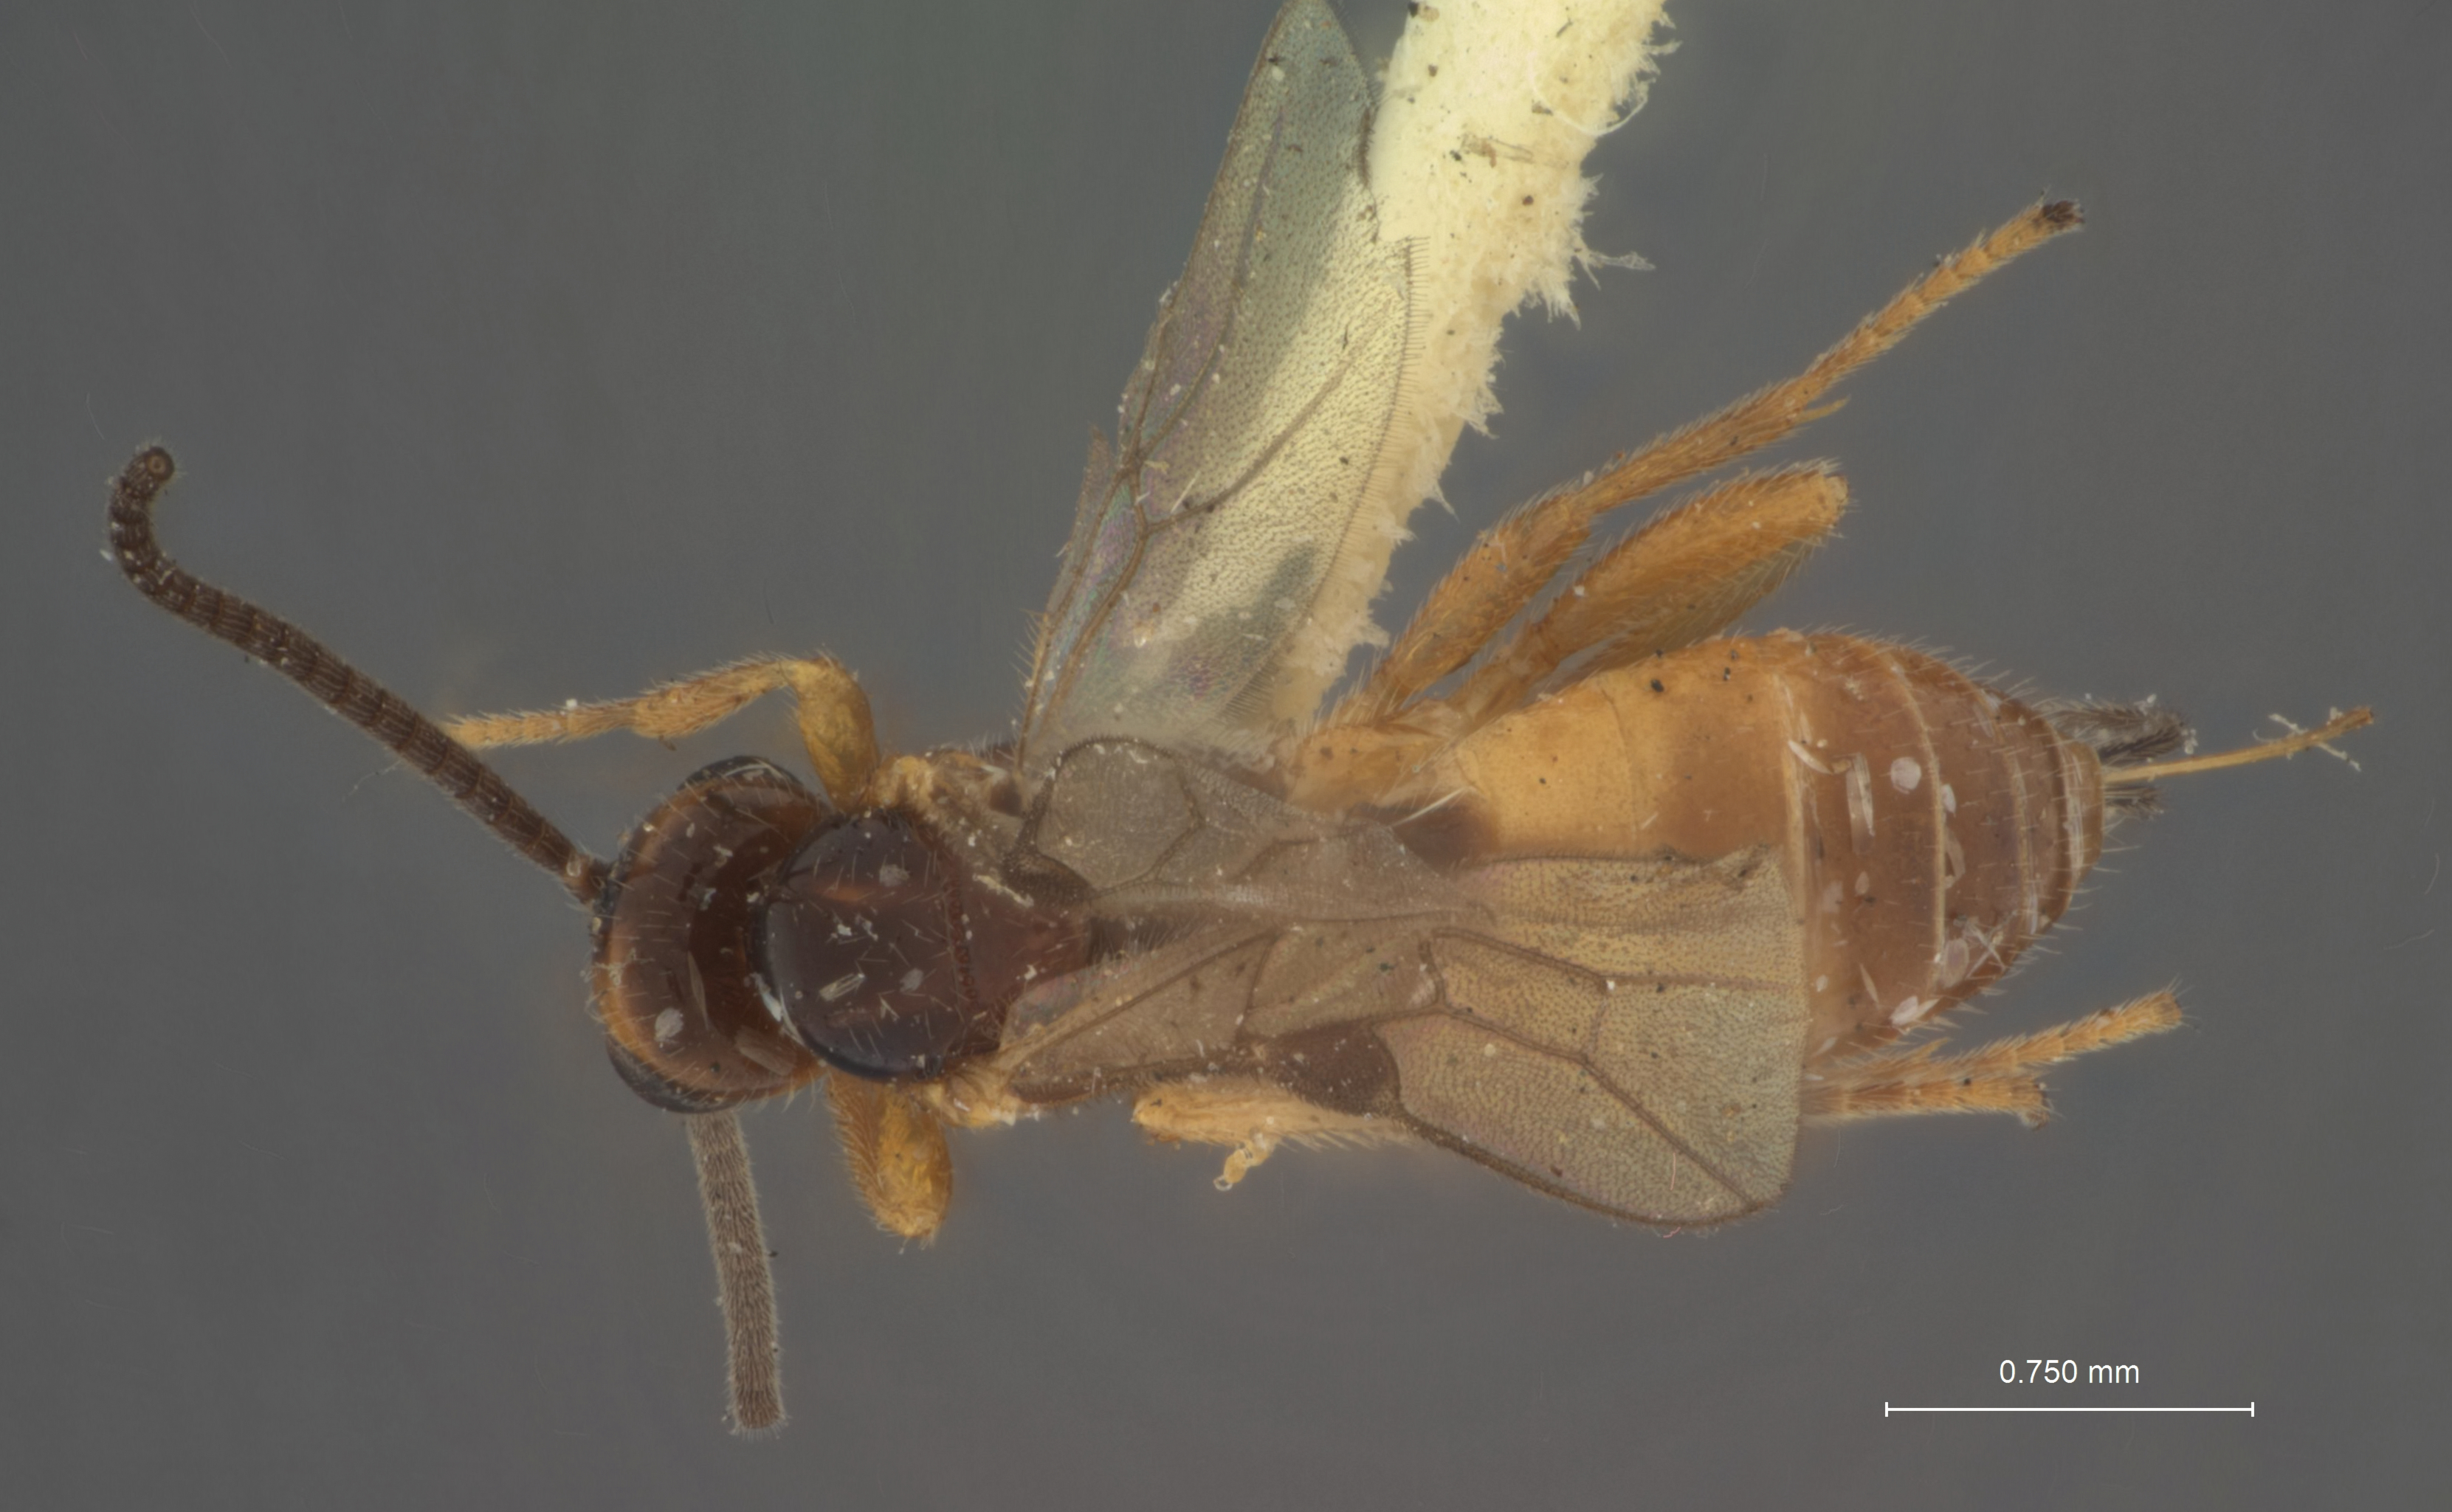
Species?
Microbracon hobomok
